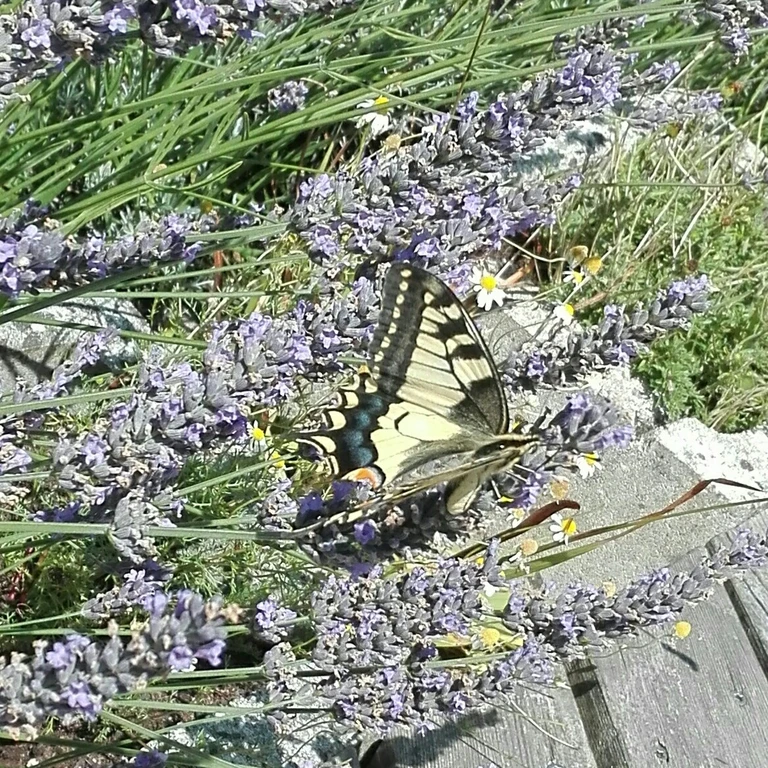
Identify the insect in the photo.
Papilio machaon
